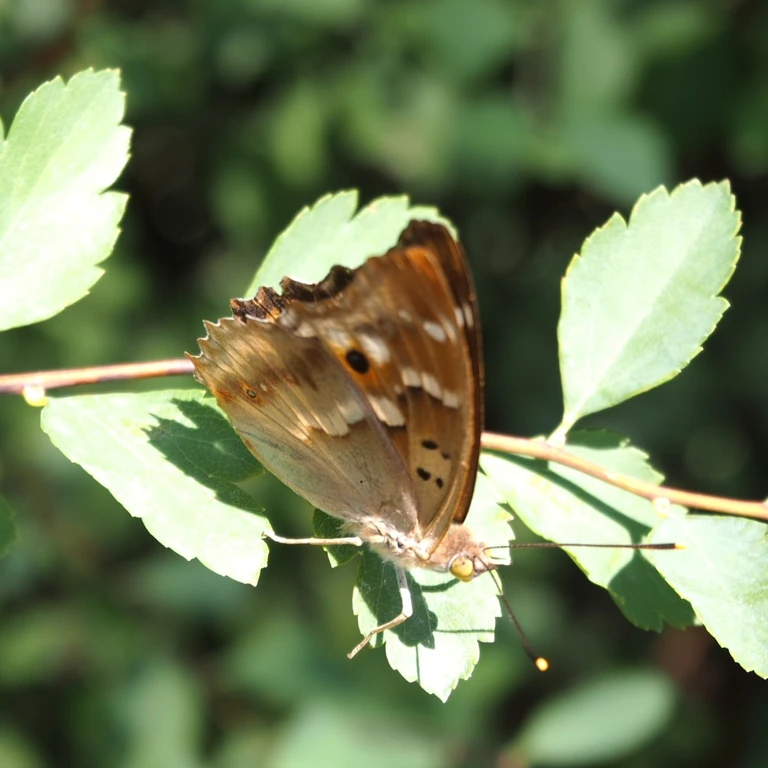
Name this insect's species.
Apatura ilia
